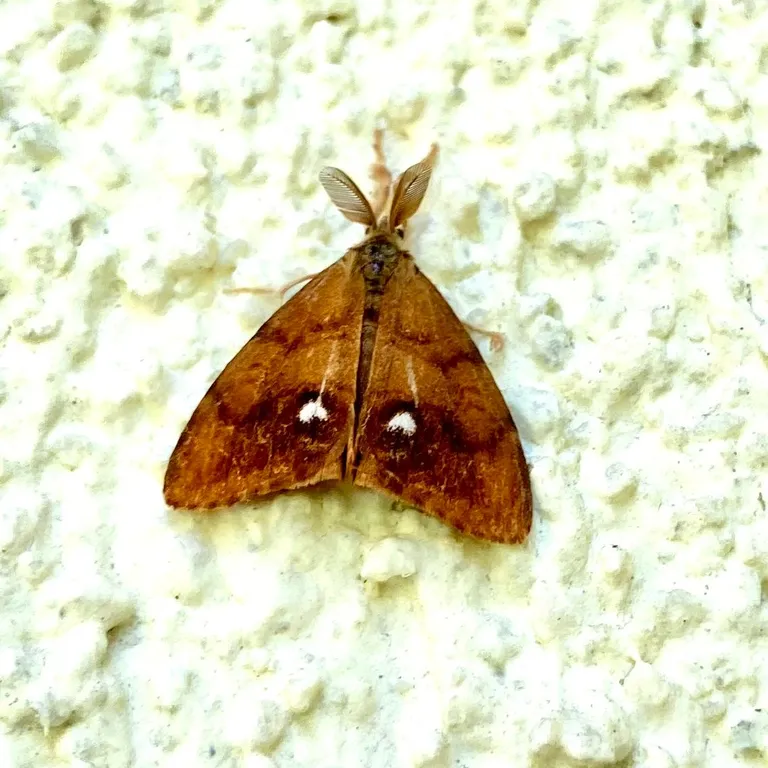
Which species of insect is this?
Orgyia antiqua
